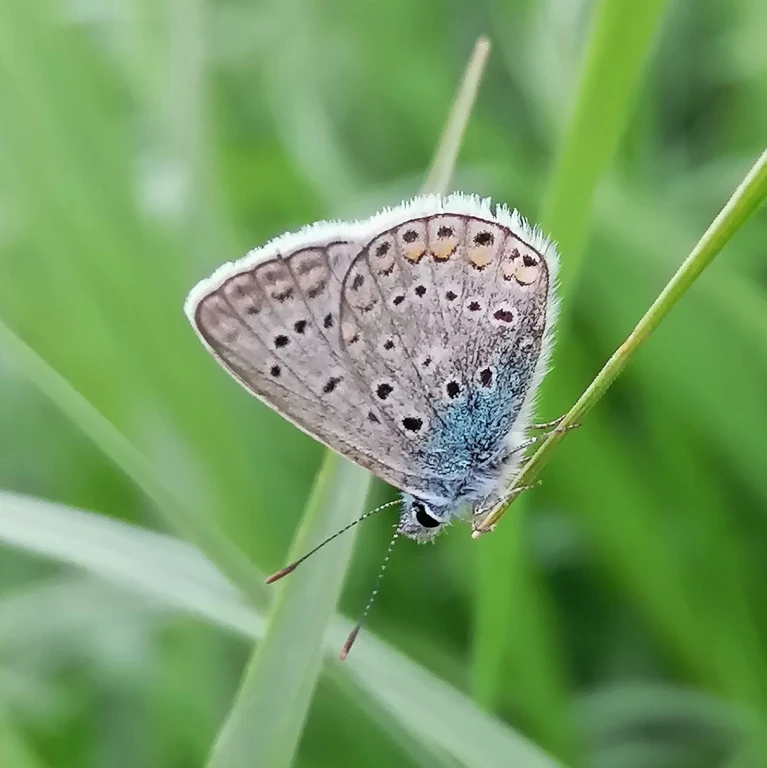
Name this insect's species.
Polyommatus icarus
